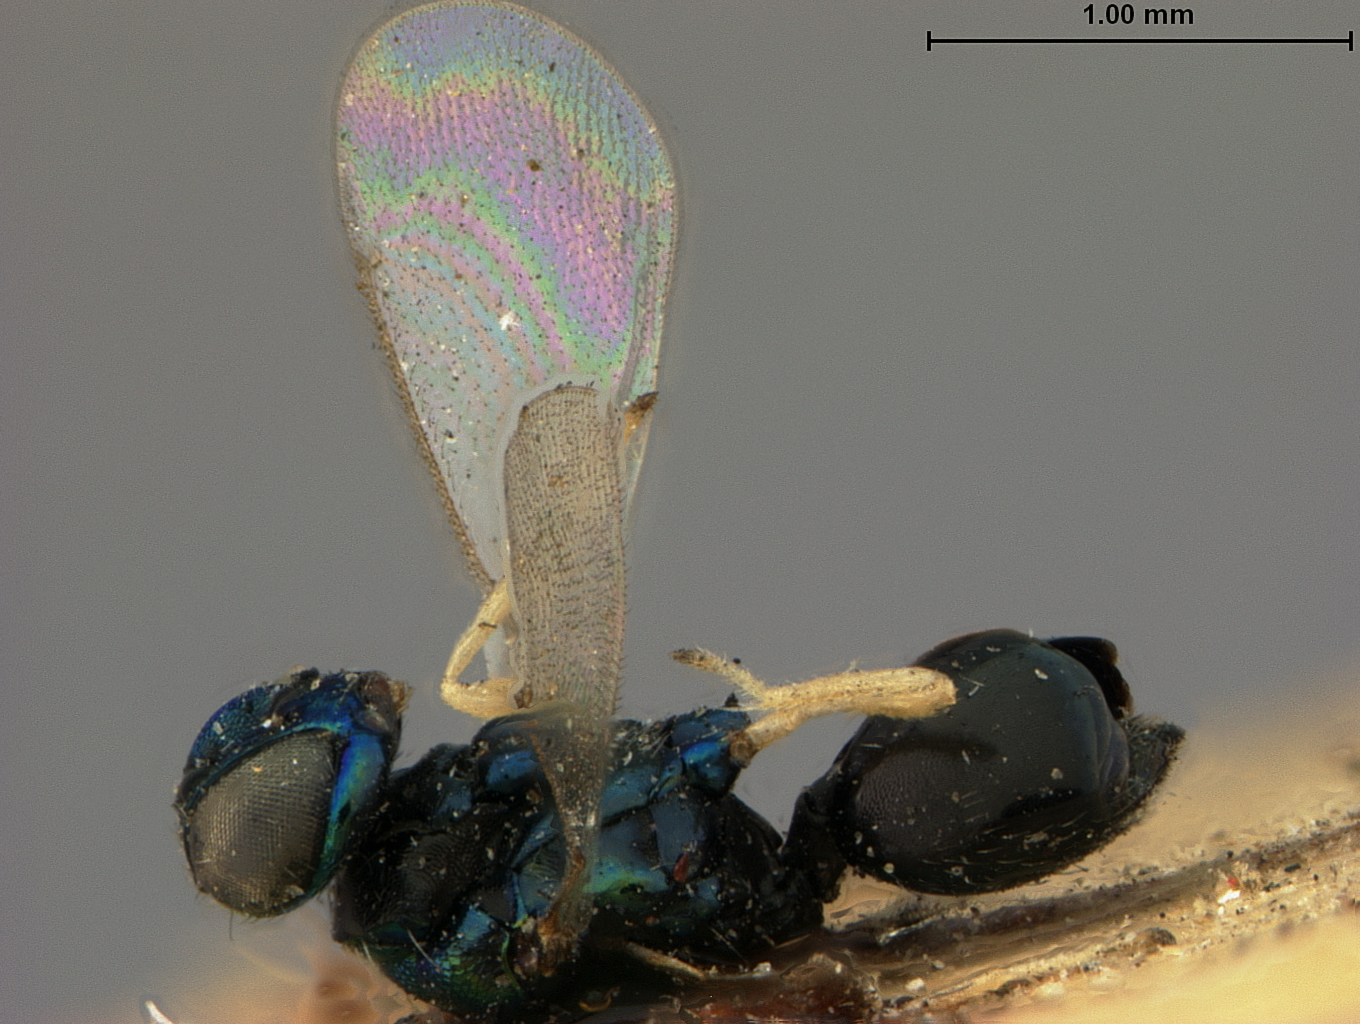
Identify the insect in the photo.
Holcopelte missouriensis
